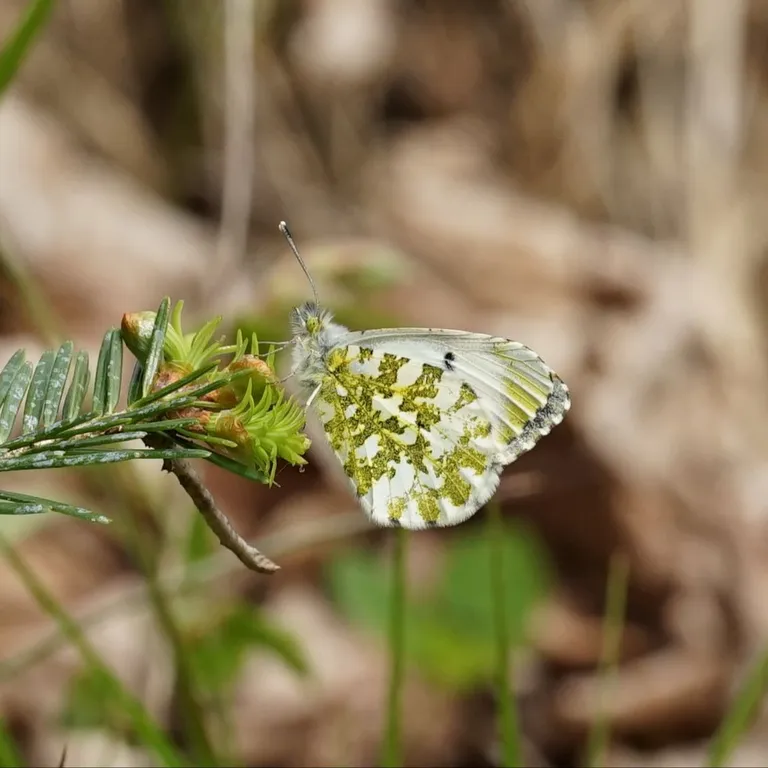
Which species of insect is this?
Anthocharis cardamines
